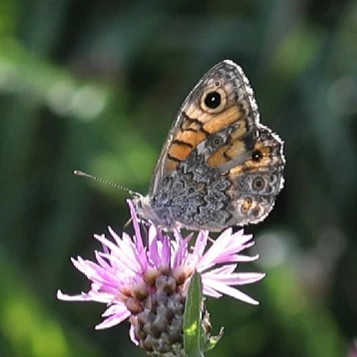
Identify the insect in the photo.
Lasiommata megera (also Pararge megera)
